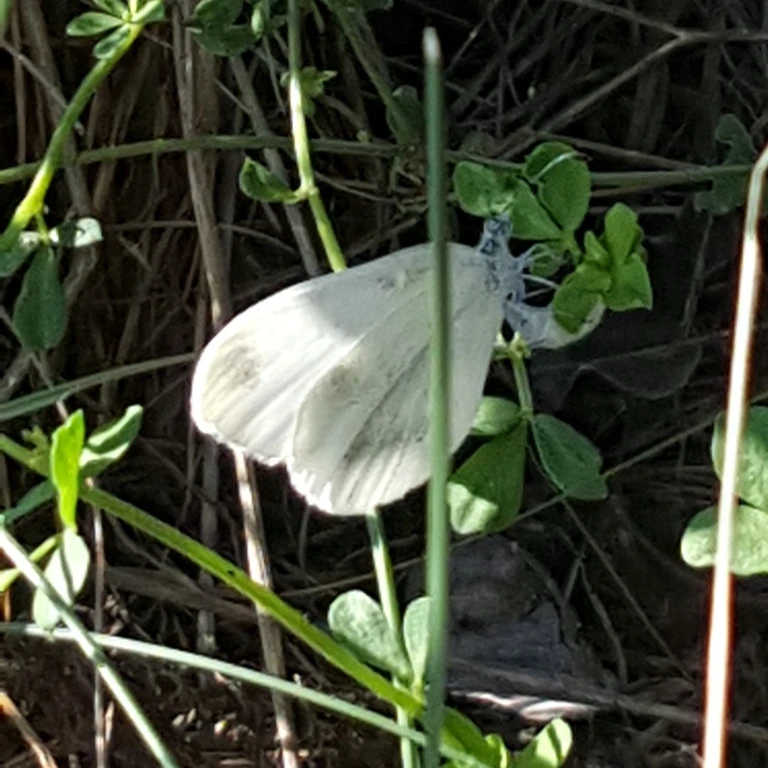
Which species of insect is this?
Leptidea sinapis/juvernica
